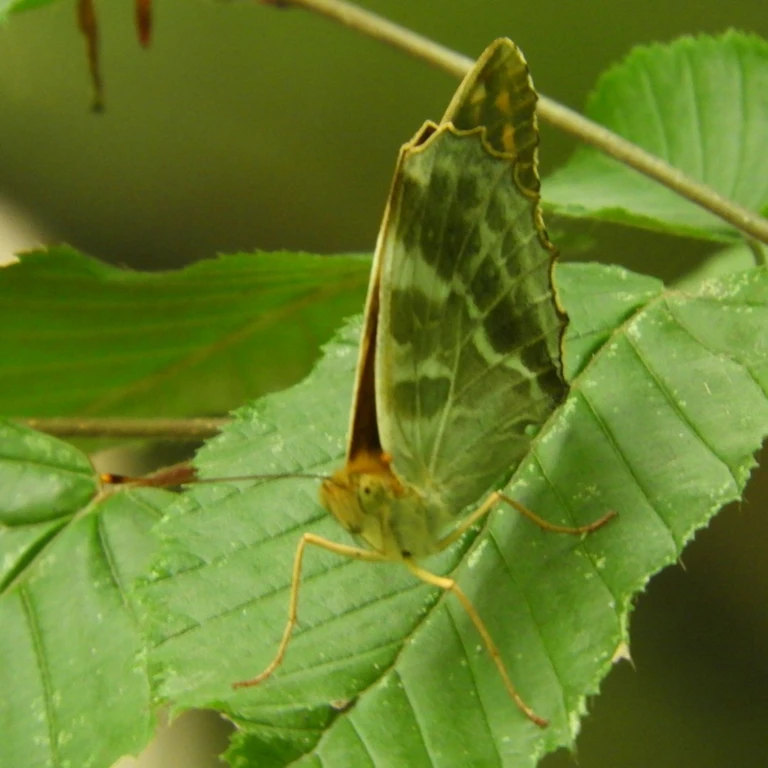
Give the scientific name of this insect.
Argynnis paphia
